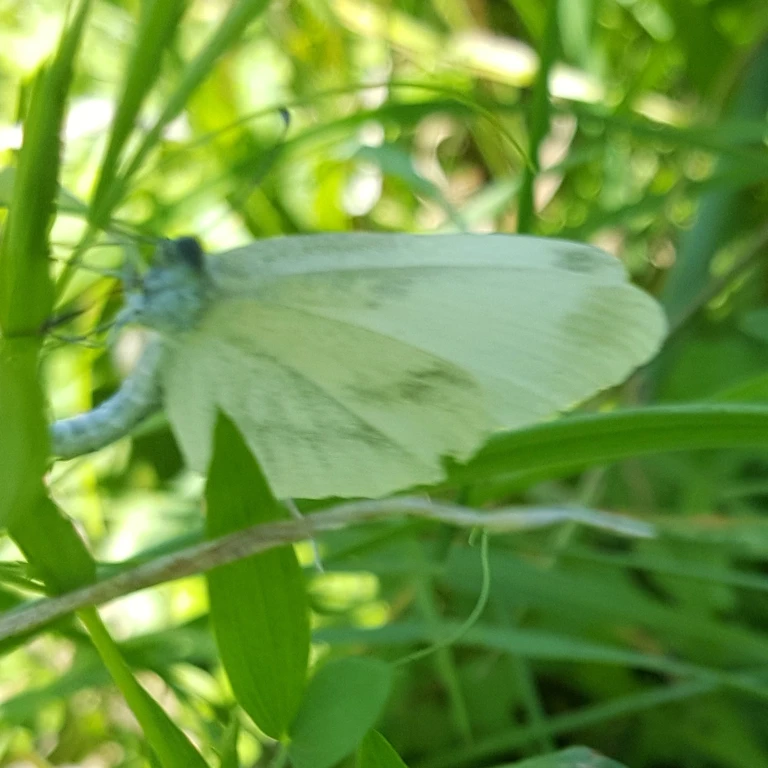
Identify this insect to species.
Leptidea sinapis/juvernica
